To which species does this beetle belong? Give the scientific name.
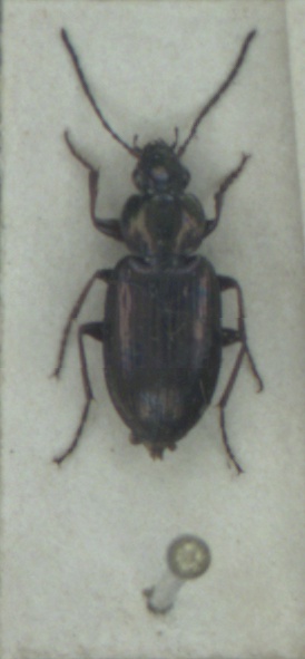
Agonum muelleri
